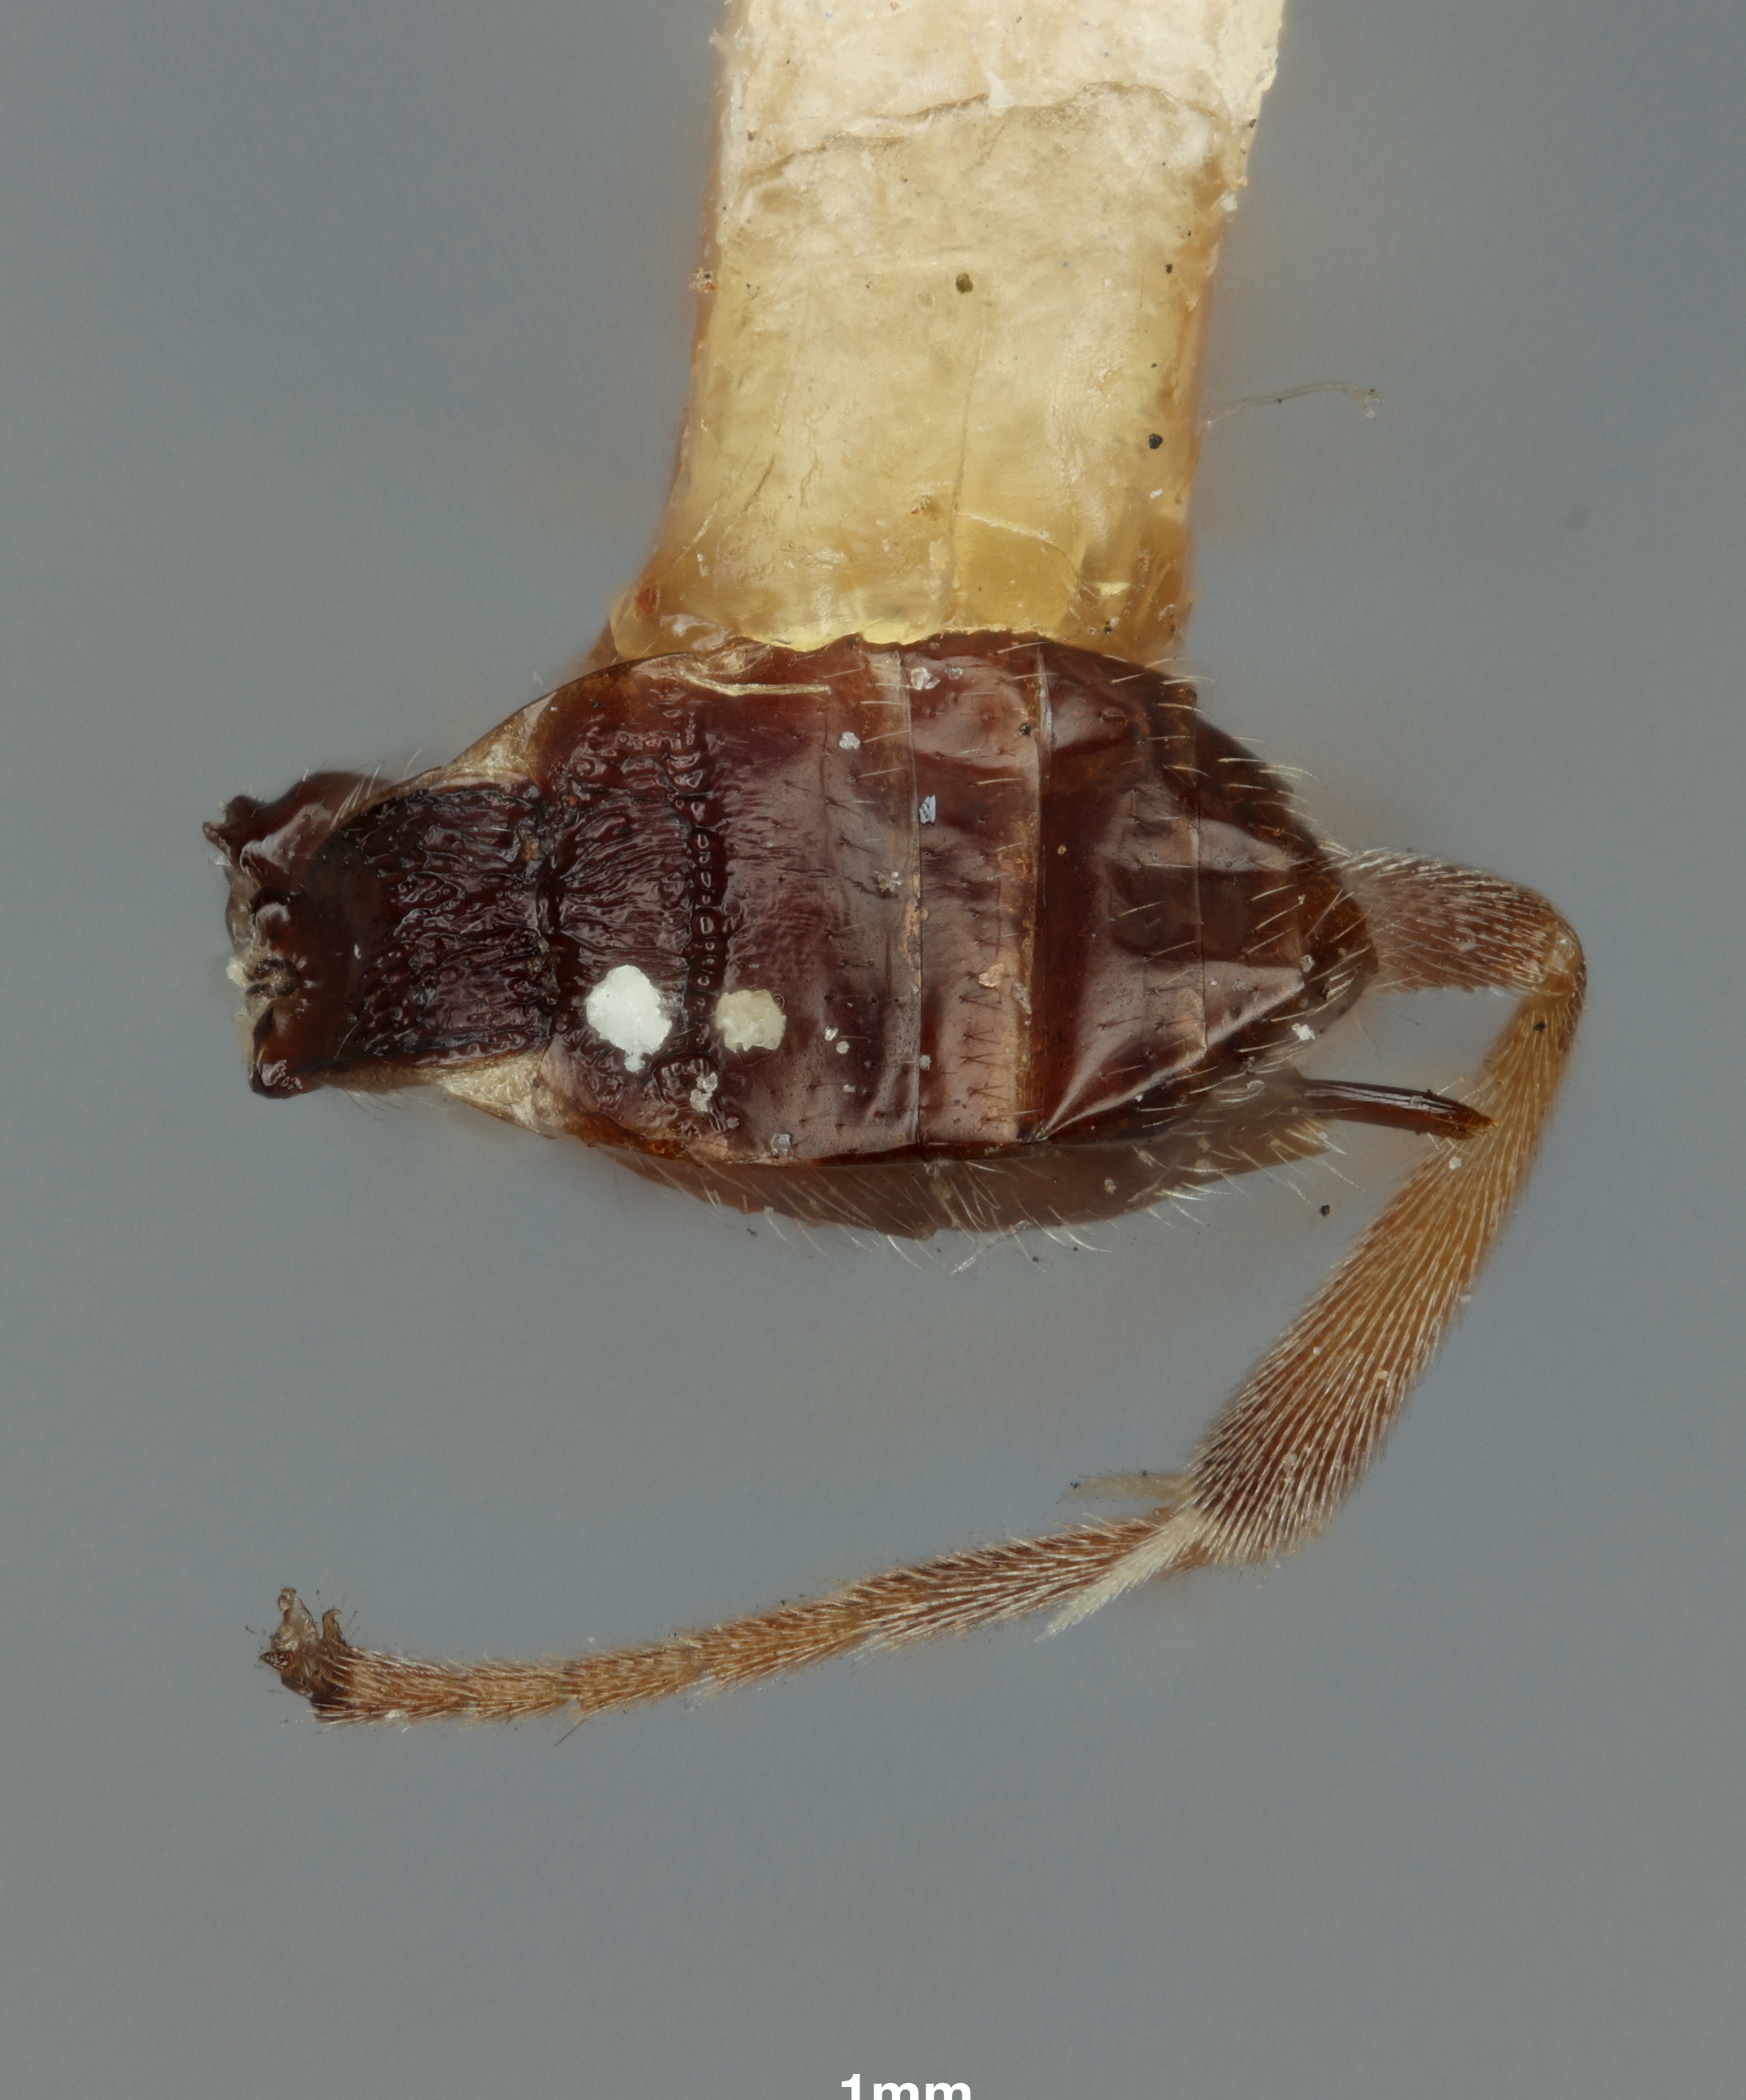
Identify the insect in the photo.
Apanteles pyralidis
